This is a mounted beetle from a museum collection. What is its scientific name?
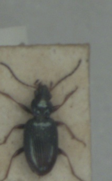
Bembidion tibiale
